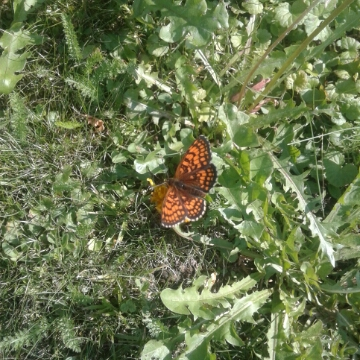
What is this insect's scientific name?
Melitaea athalia
